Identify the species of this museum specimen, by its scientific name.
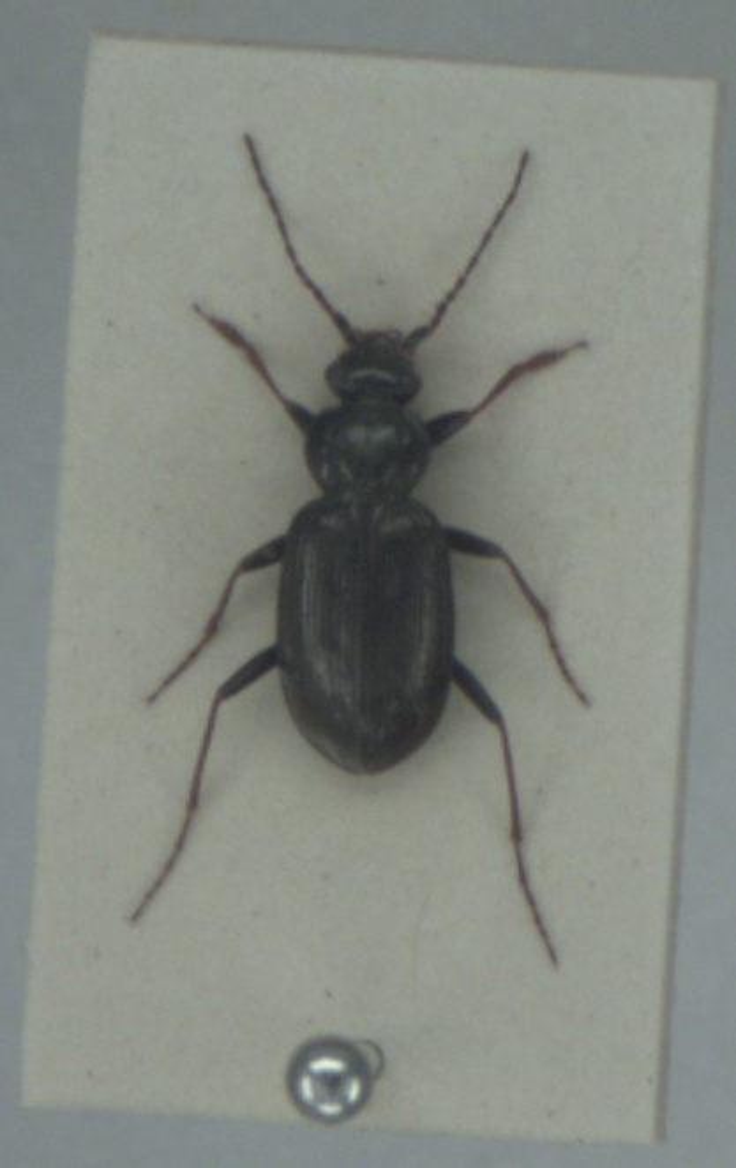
Loricera pilicornis
